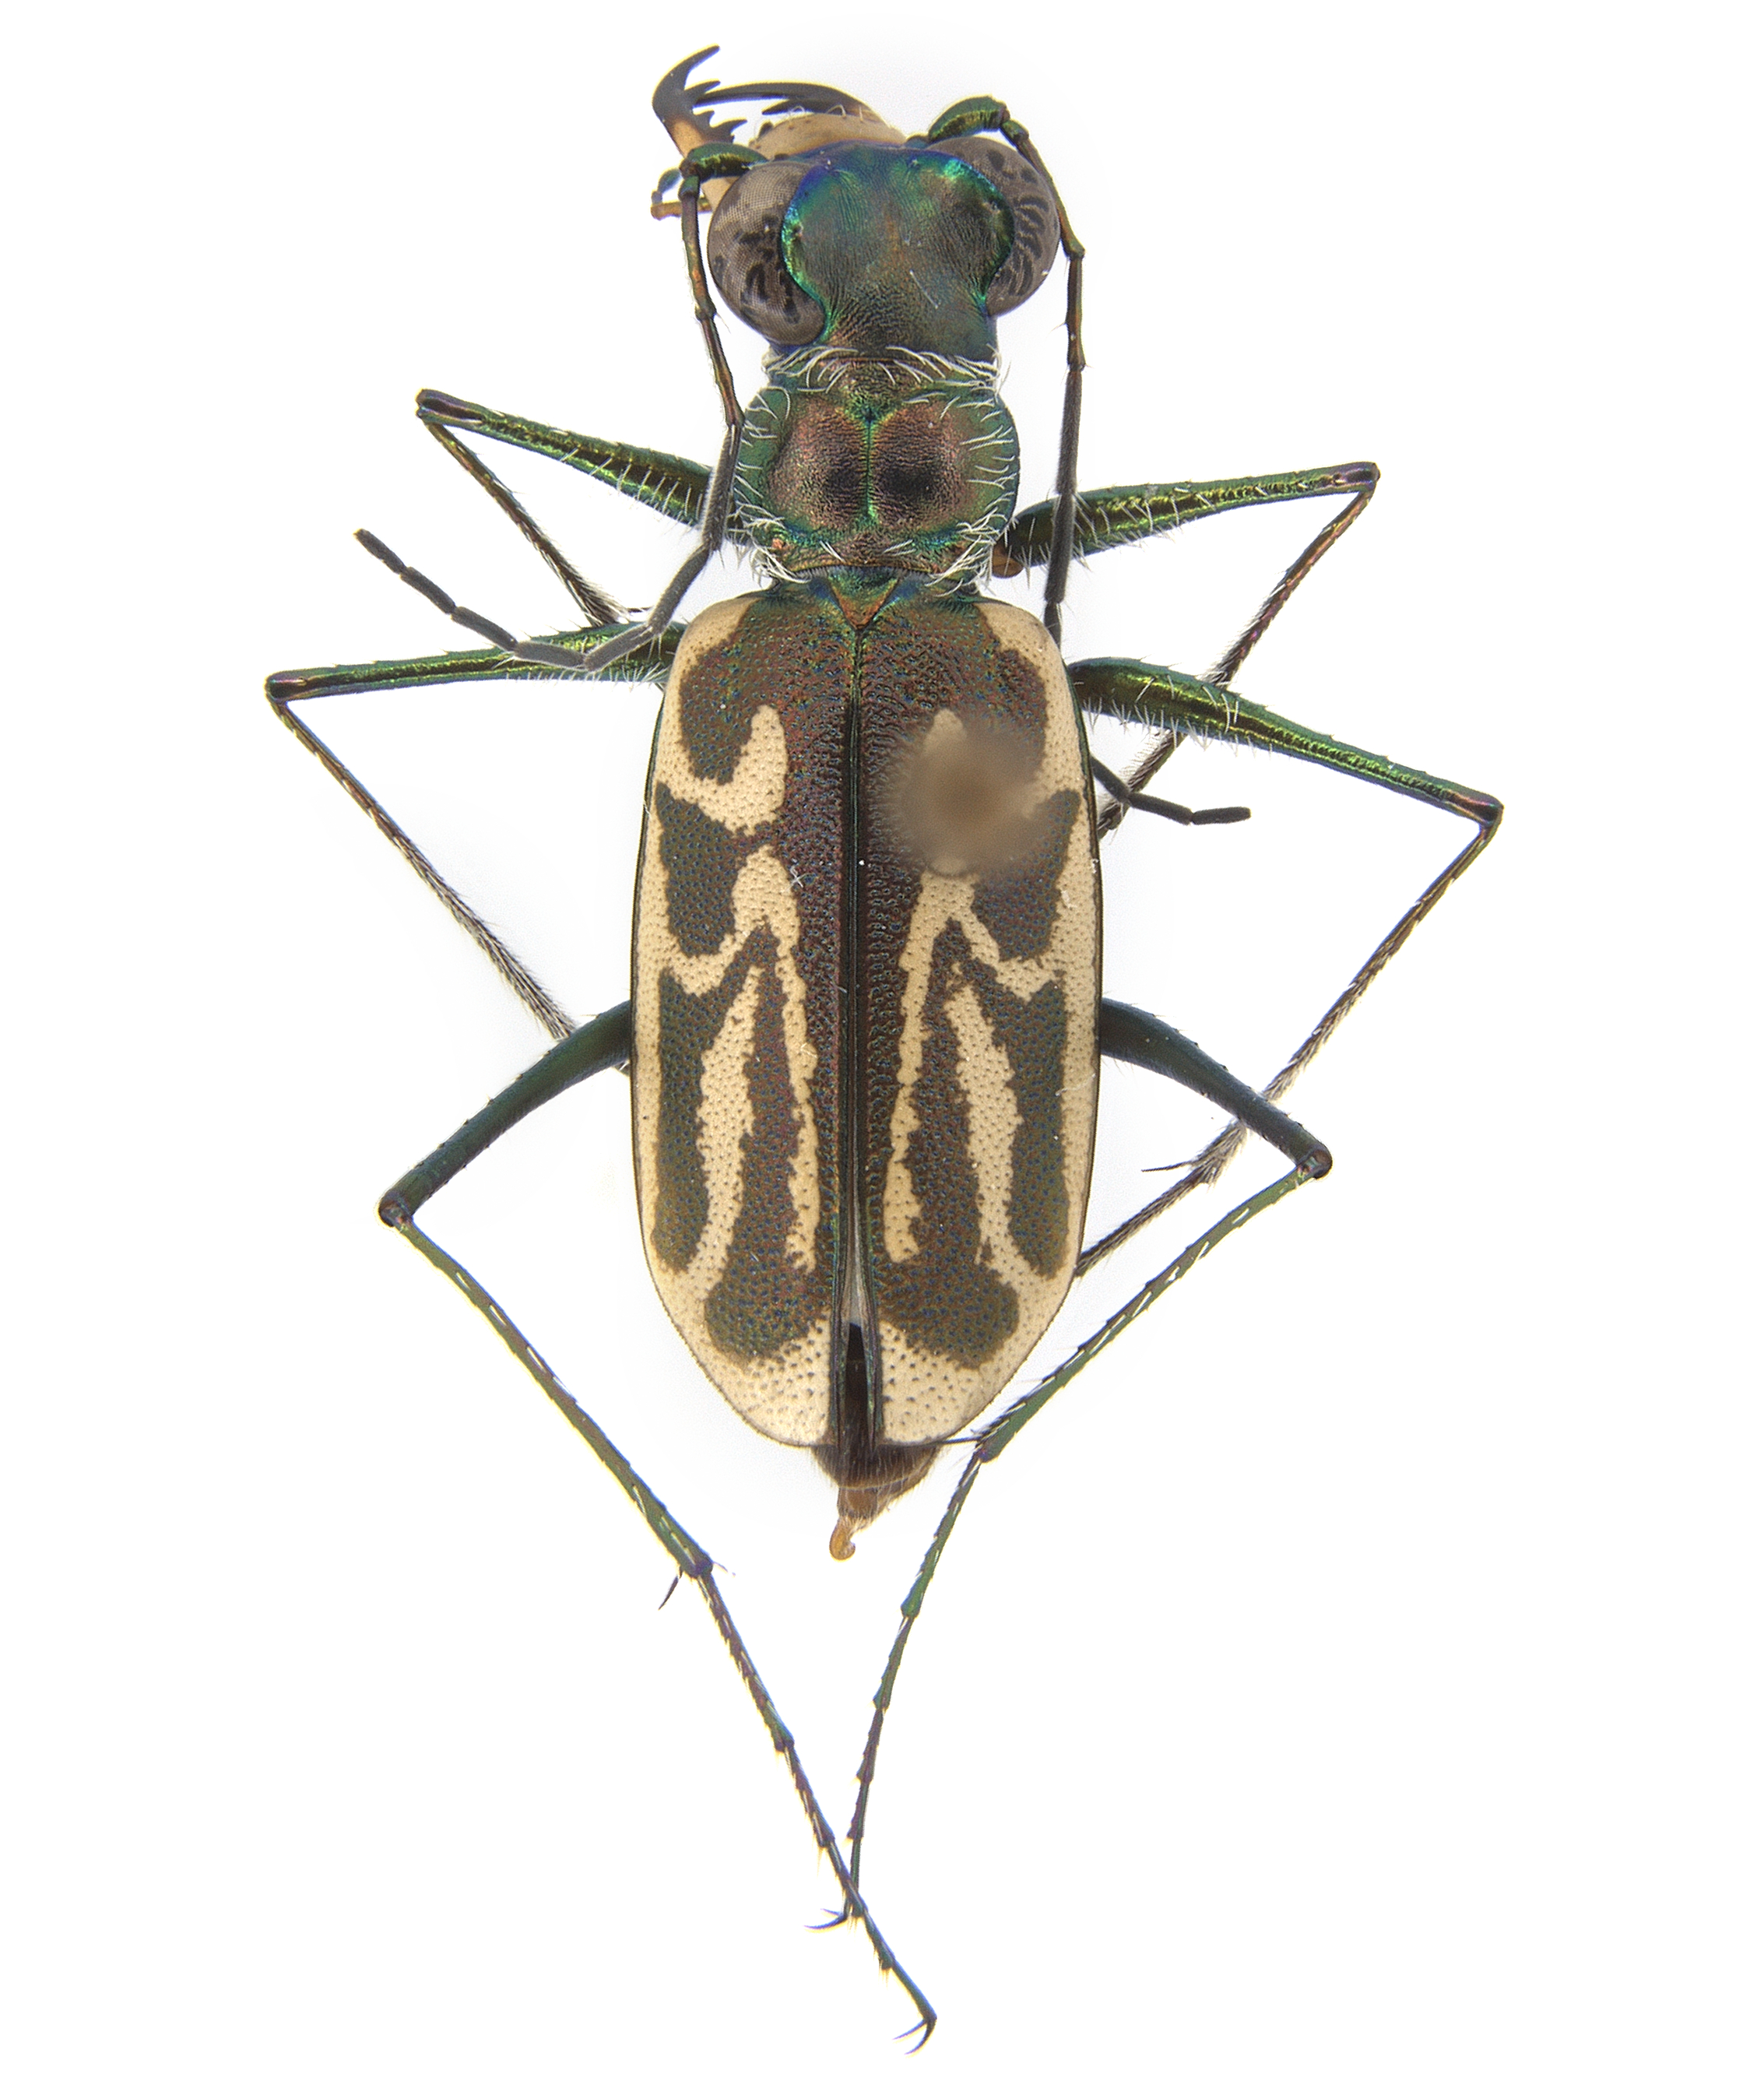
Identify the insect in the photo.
Habroscelimorpha gabbii
